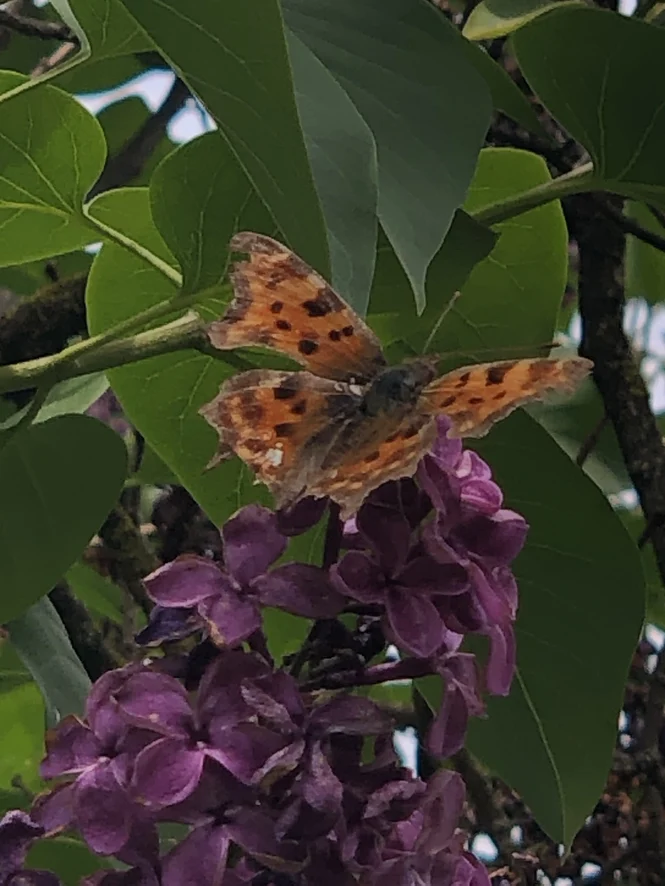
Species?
Polygonia c-album
